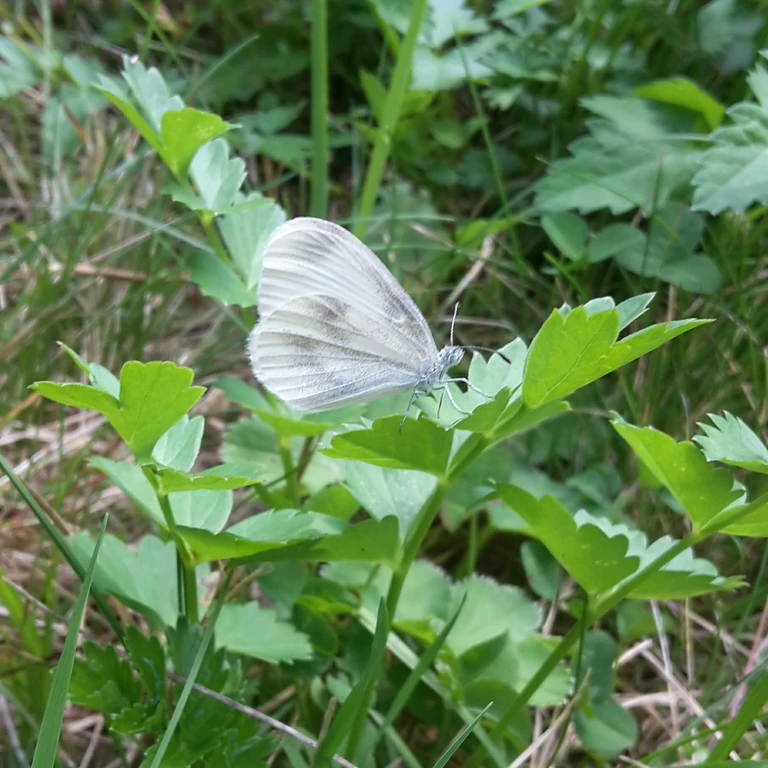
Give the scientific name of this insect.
Leptidea sinapis/juvernica
